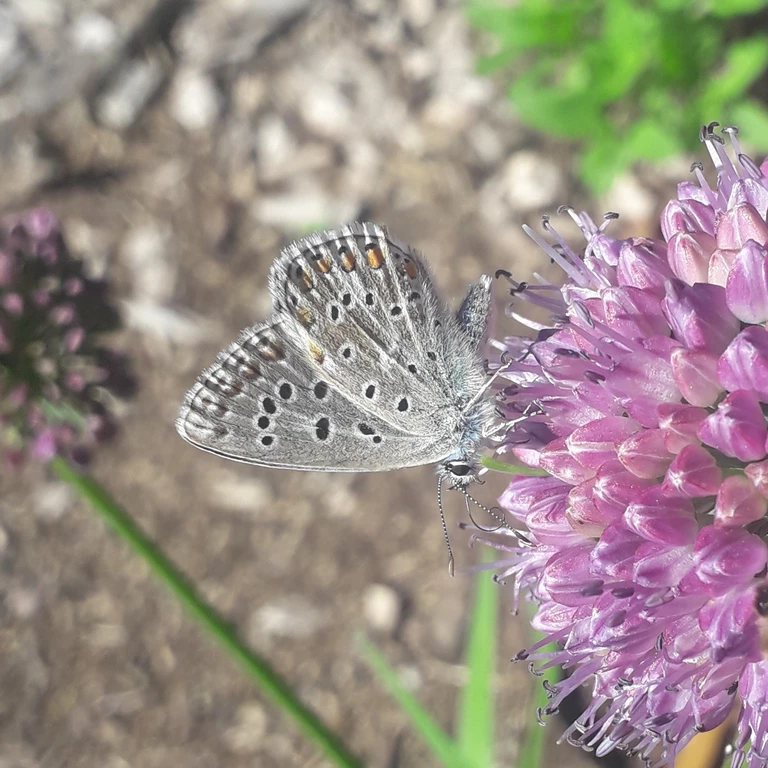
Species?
Lysandra bellargus
